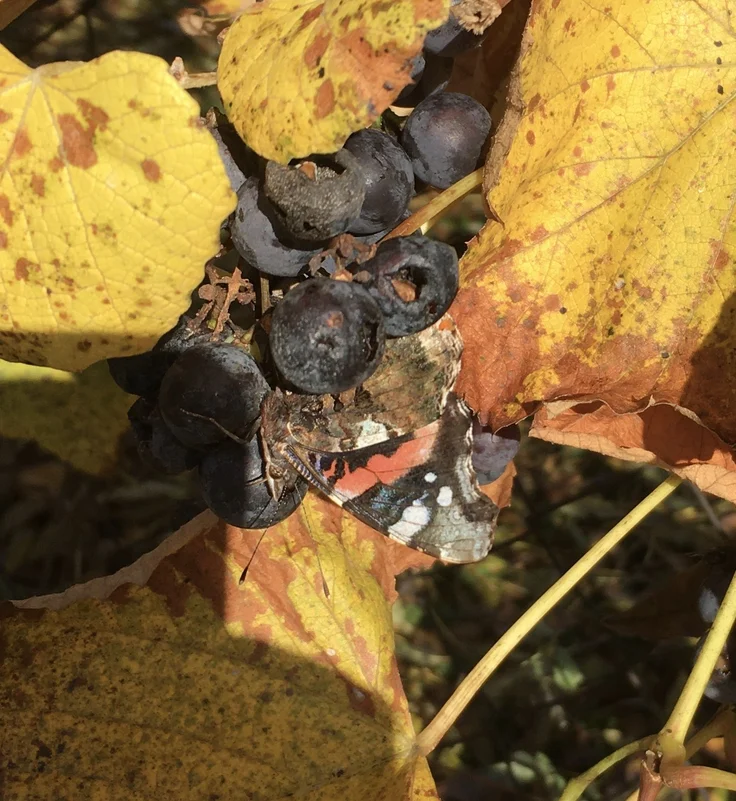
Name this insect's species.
Vanessa atalanta
